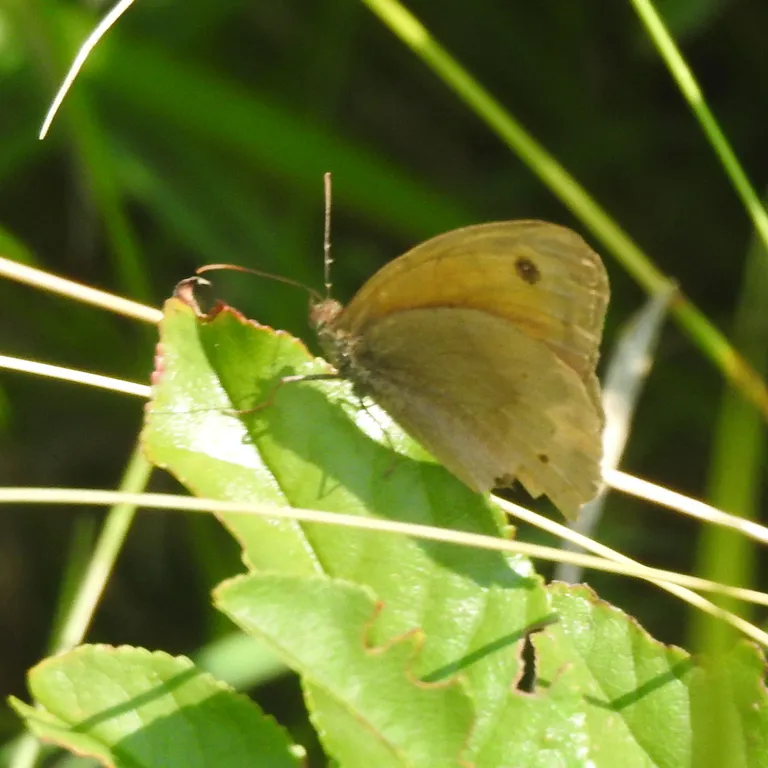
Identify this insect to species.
Maniola jurtina
